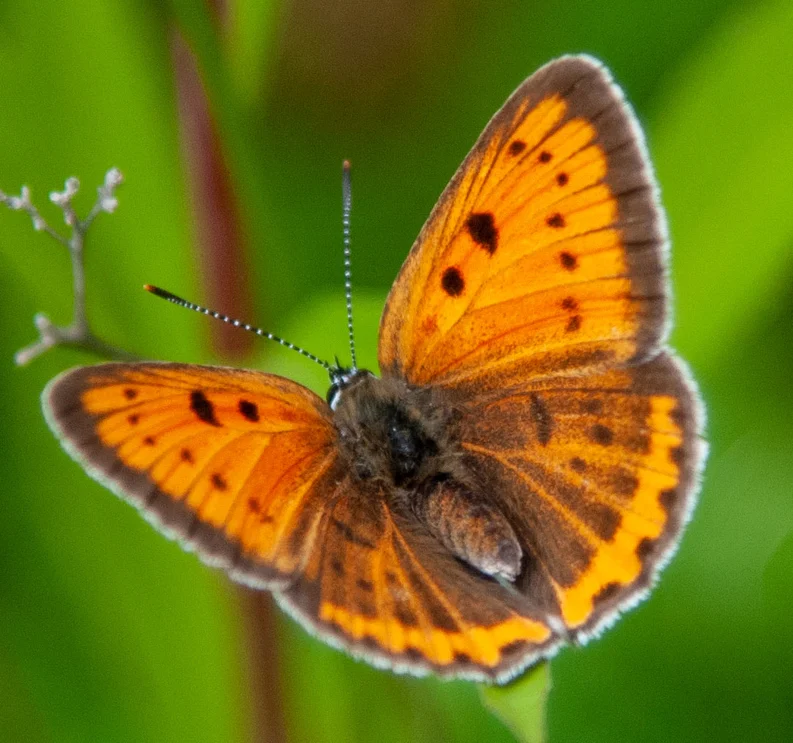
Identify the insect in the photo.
Lycaena dispar
